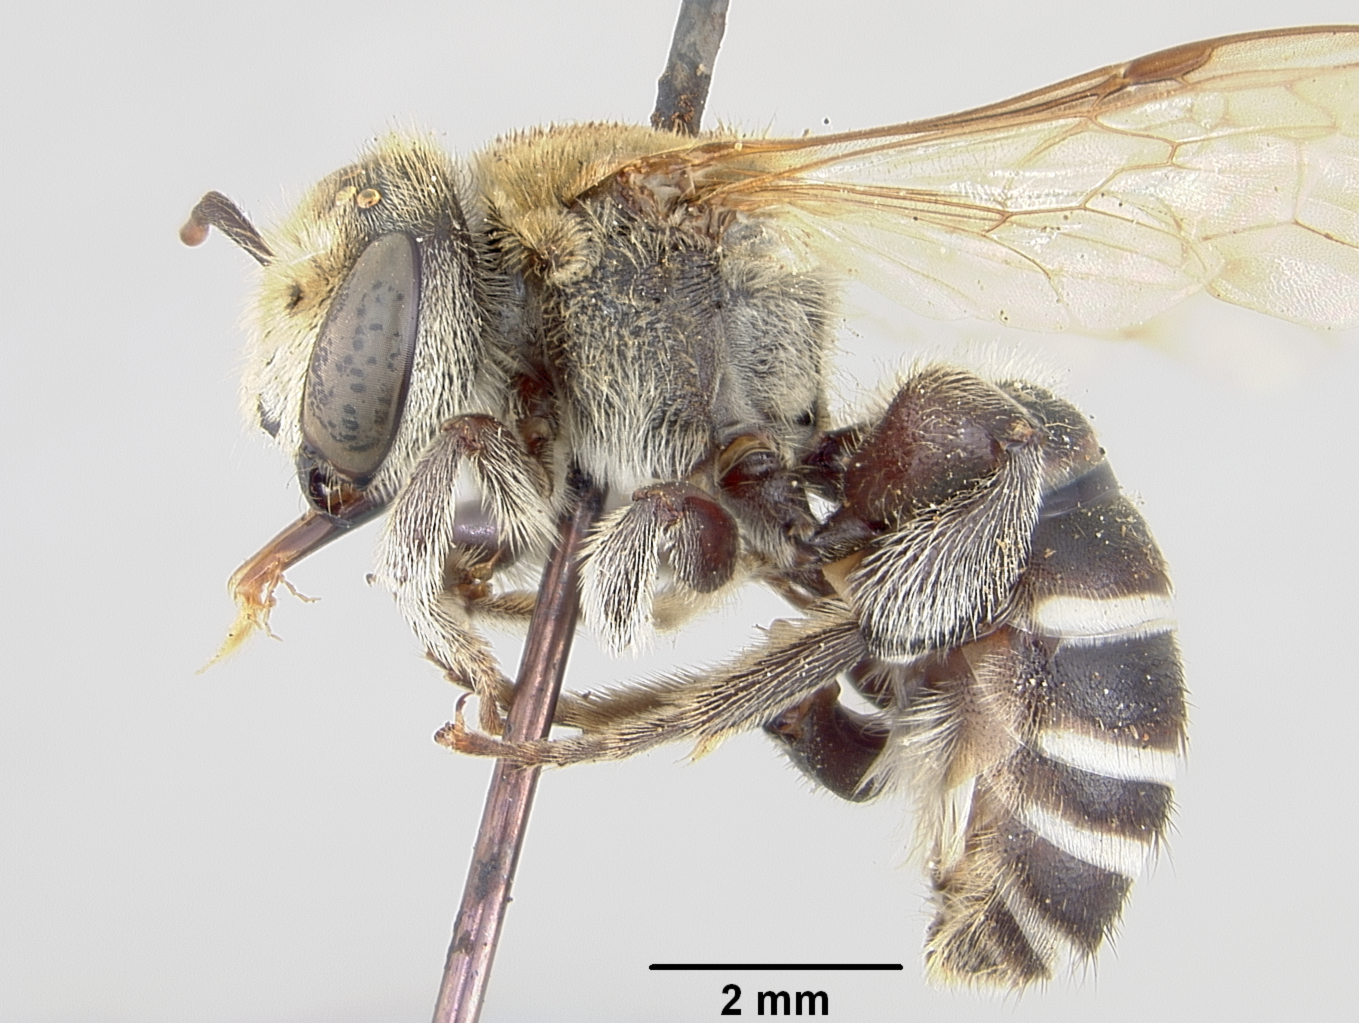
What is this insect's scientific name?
Paranomia stantoni
